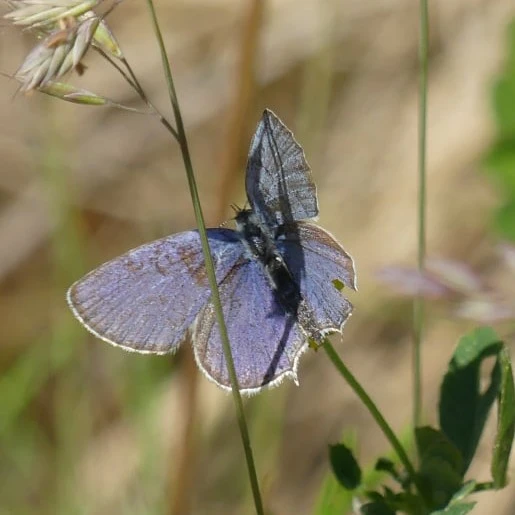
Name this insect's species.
Cupido argiades (also Elkalyce argiades)
